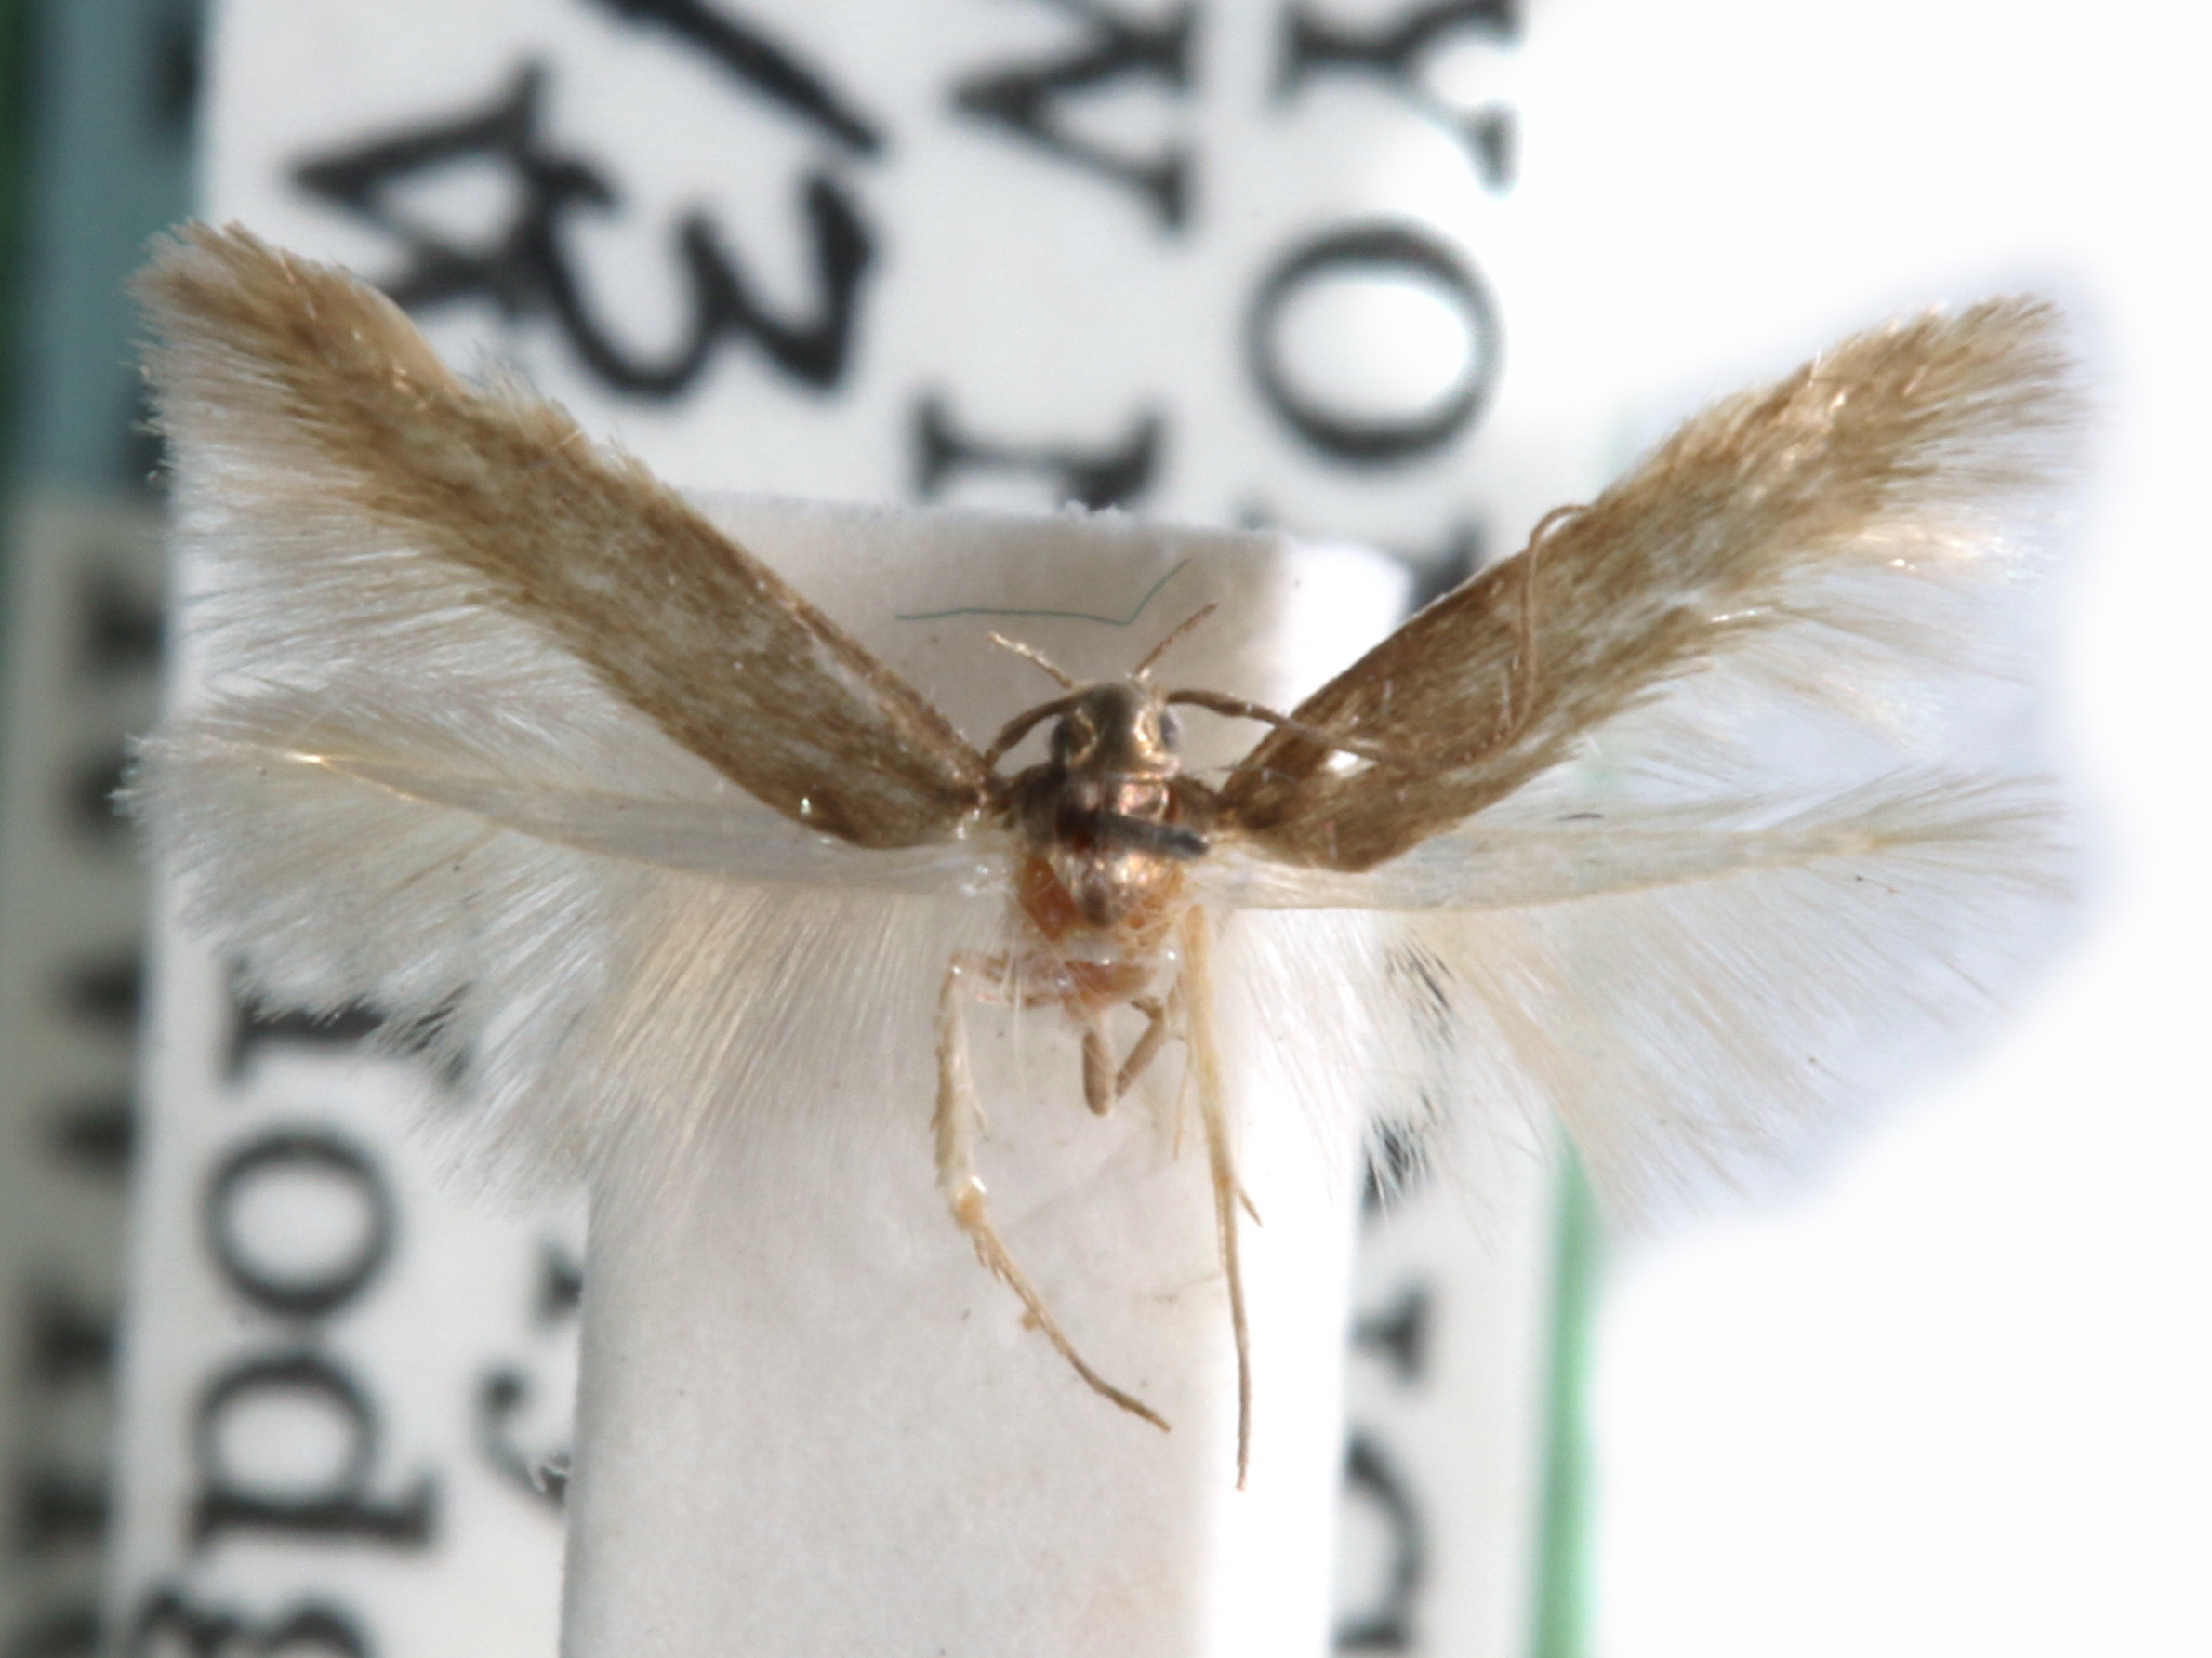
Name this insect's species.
Periploca fessa
